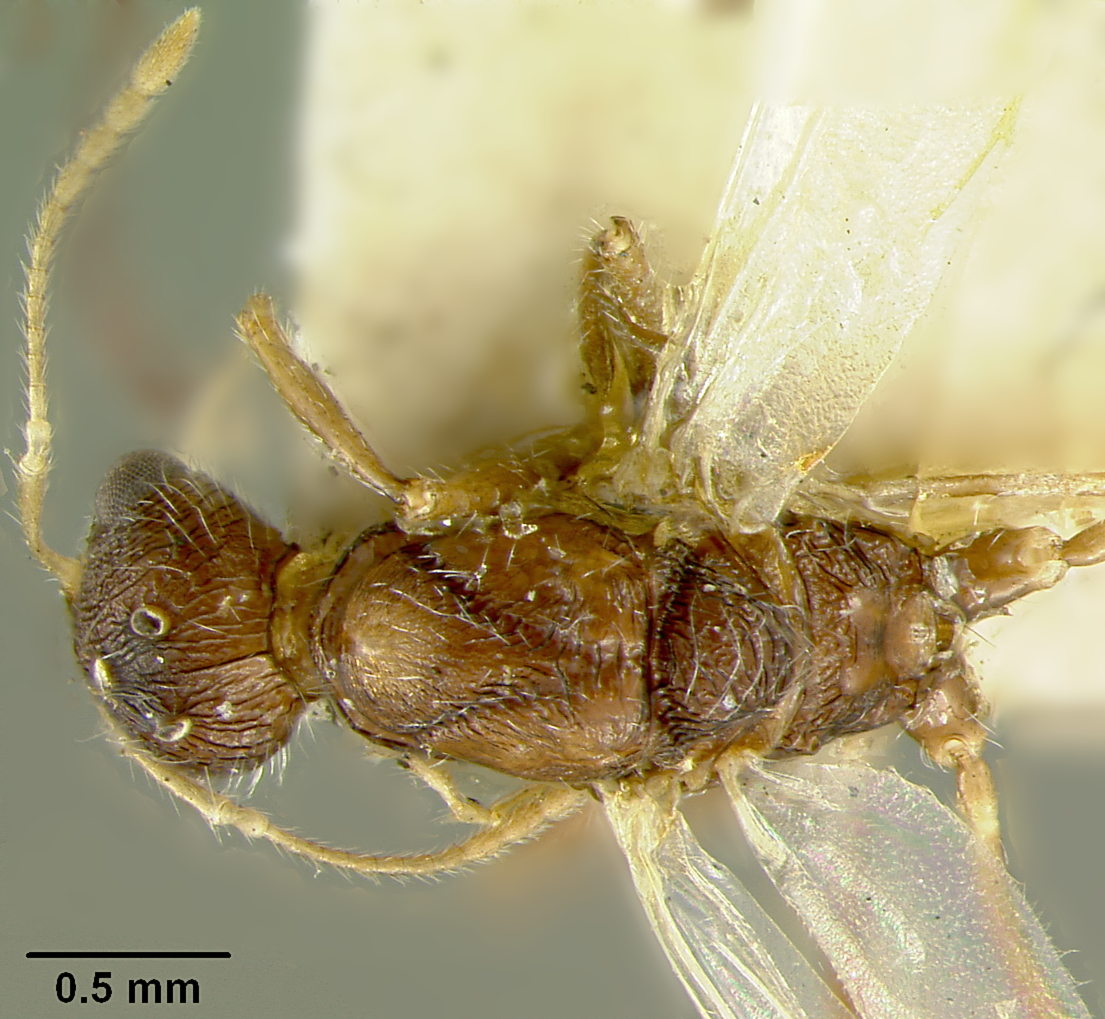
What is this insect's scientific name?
Macromischa sallei
